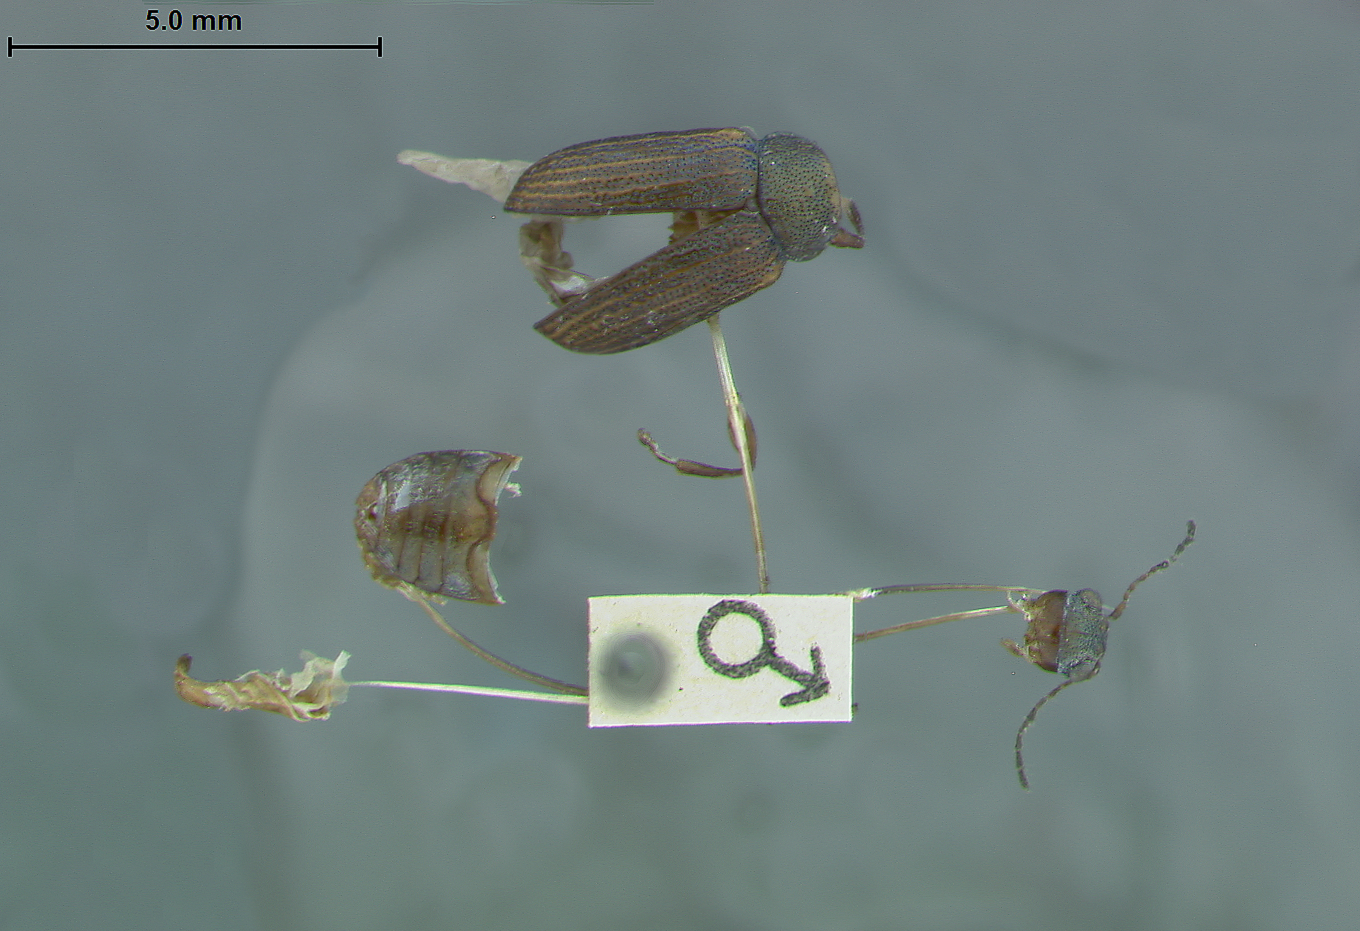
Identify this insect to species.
Colaspis pini
